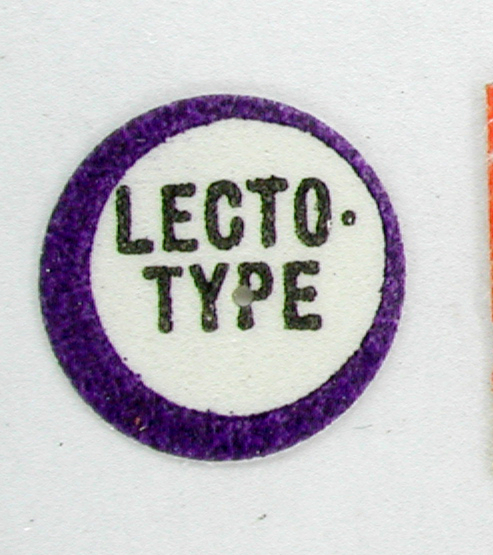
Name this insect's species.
Racheospila capysoides
